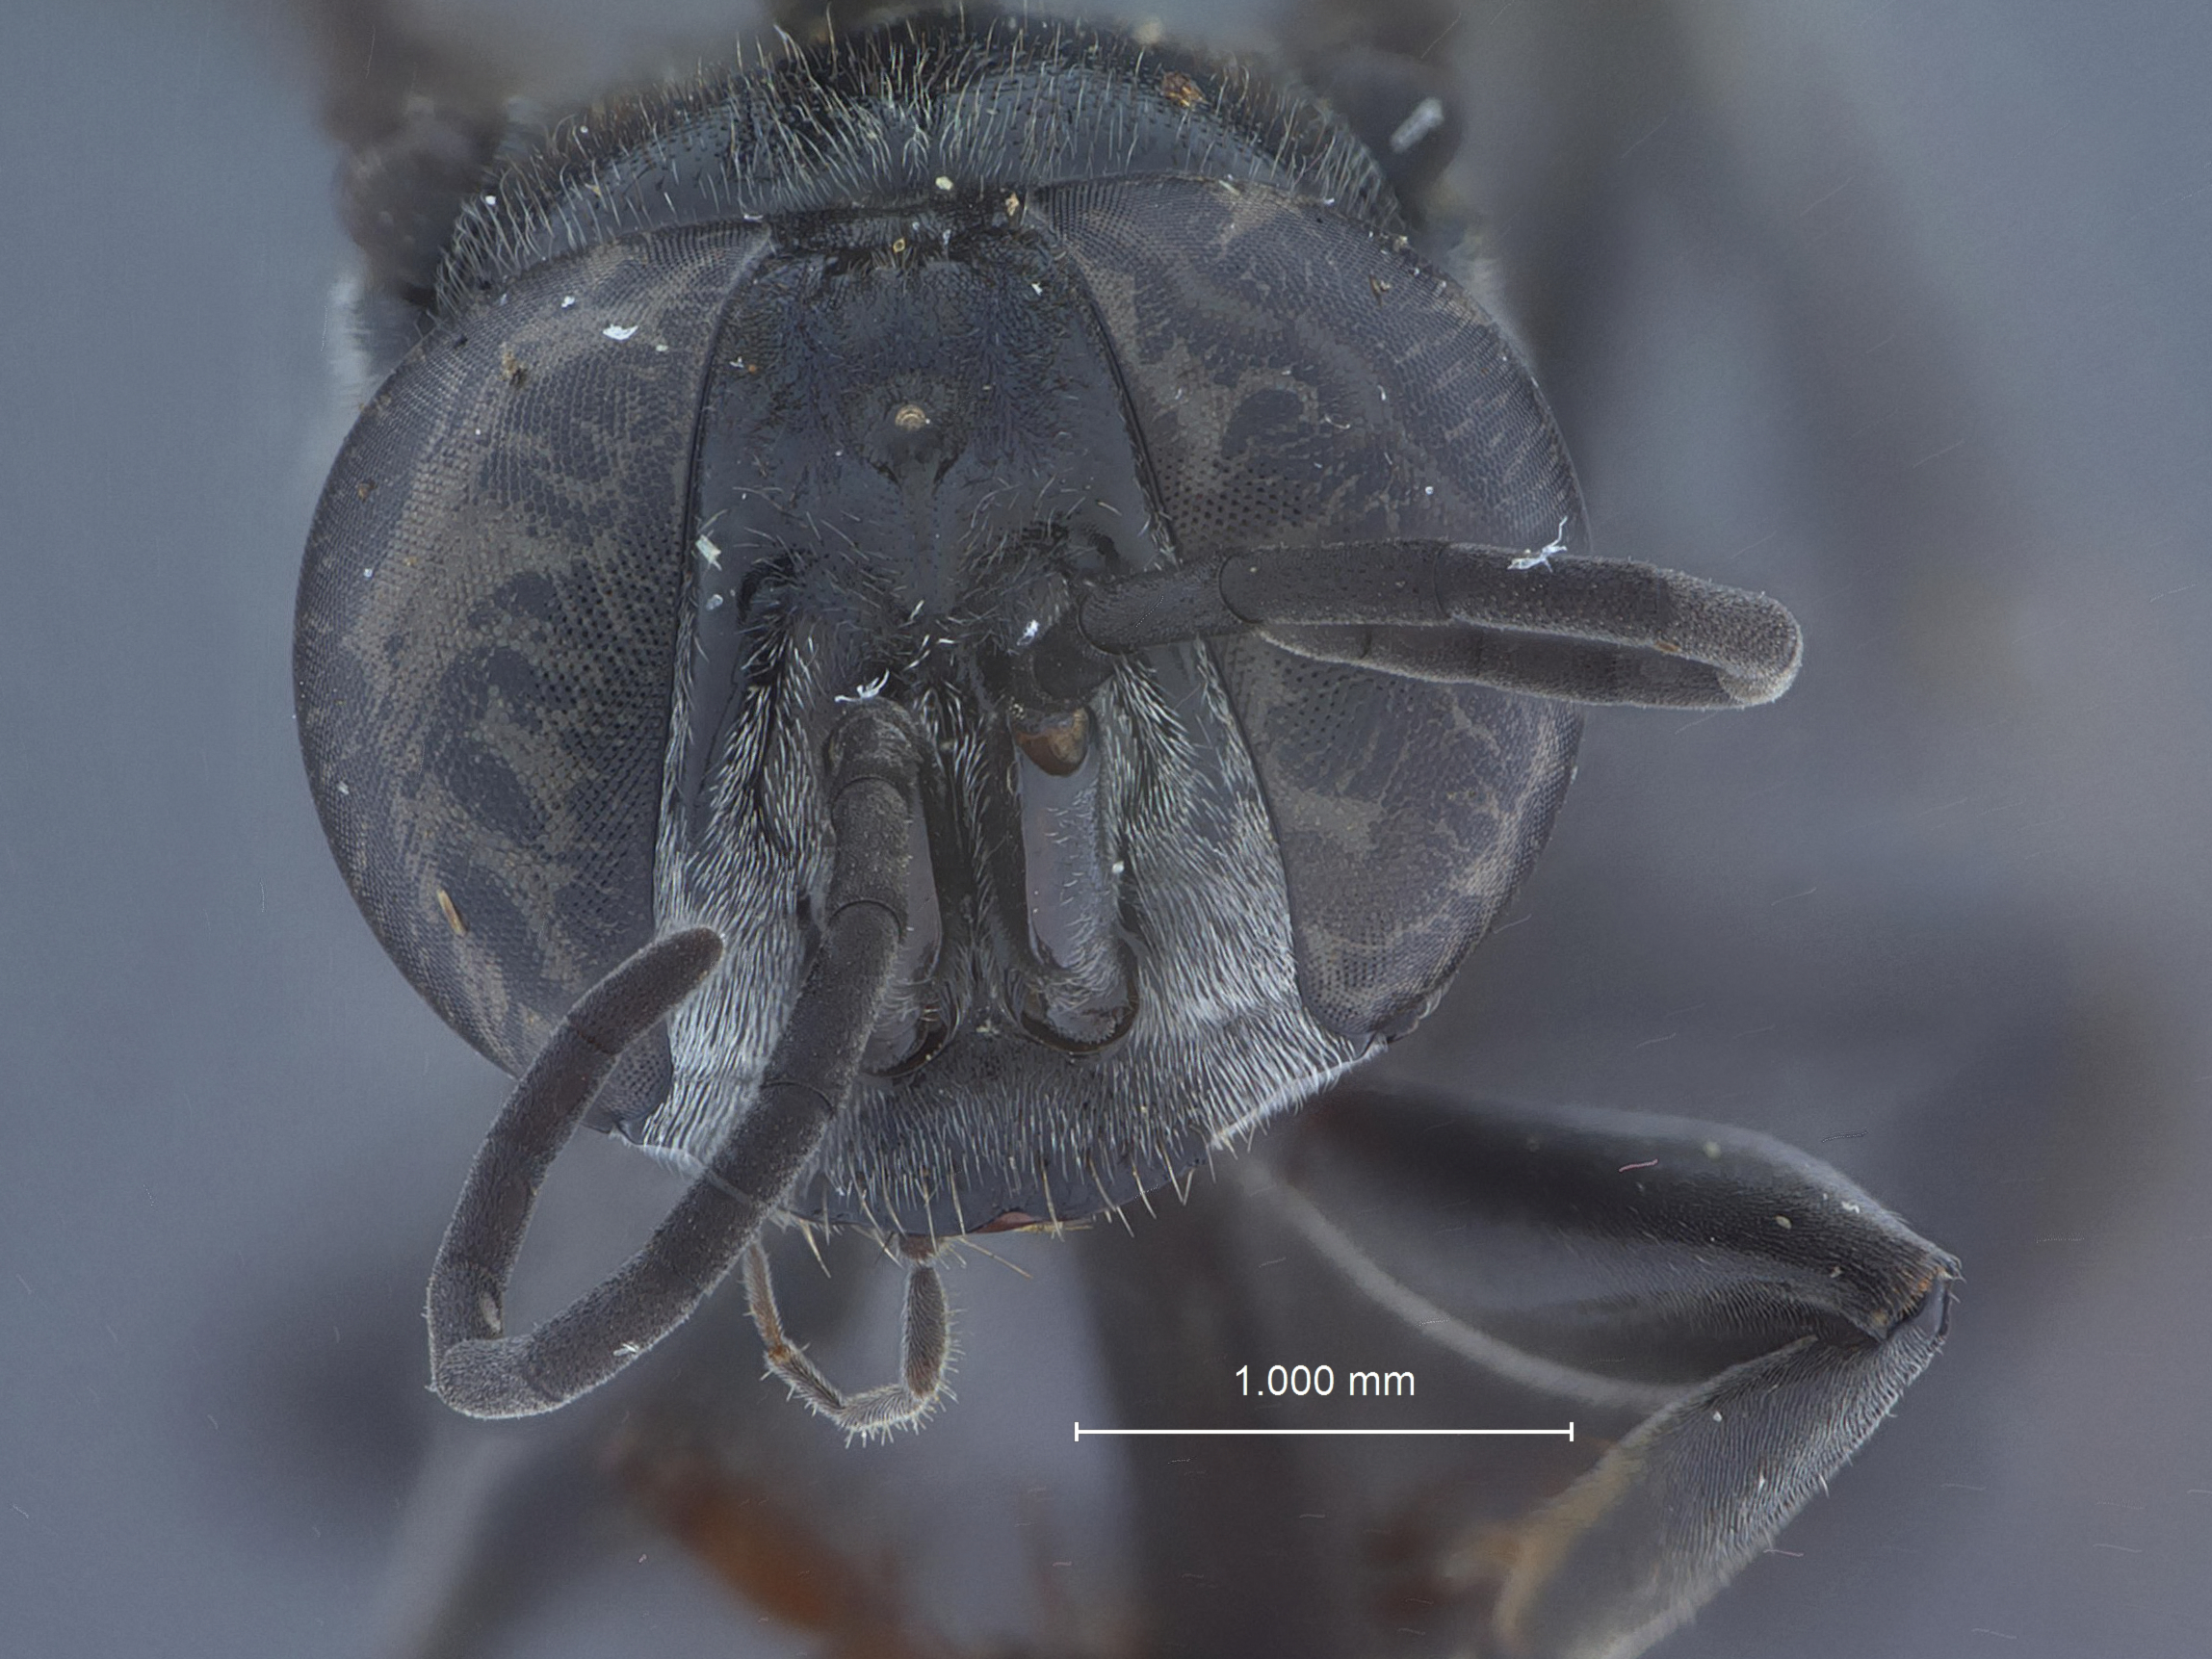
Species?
Motes townesi
